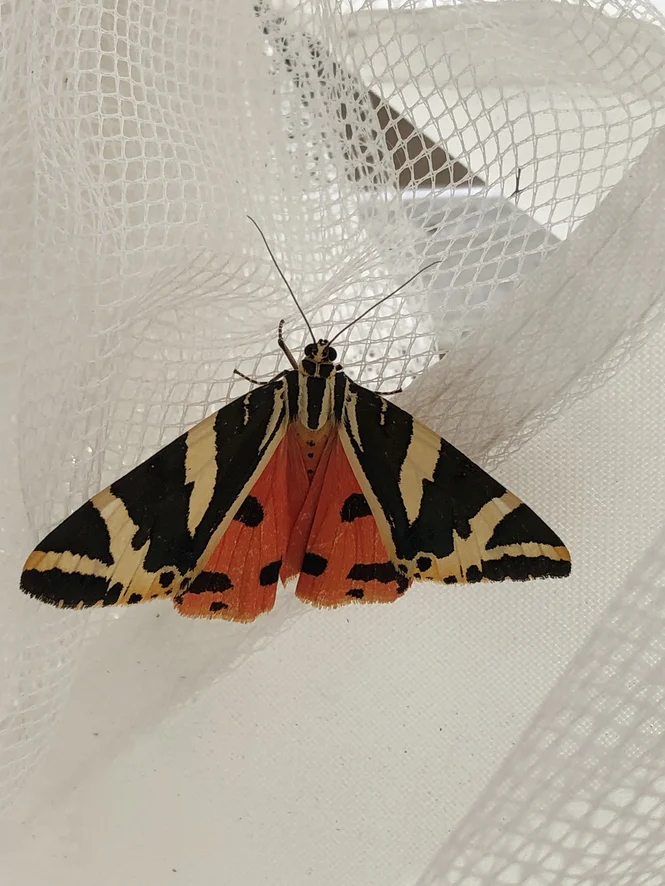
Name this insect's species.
Euplagia quadripunctaria
